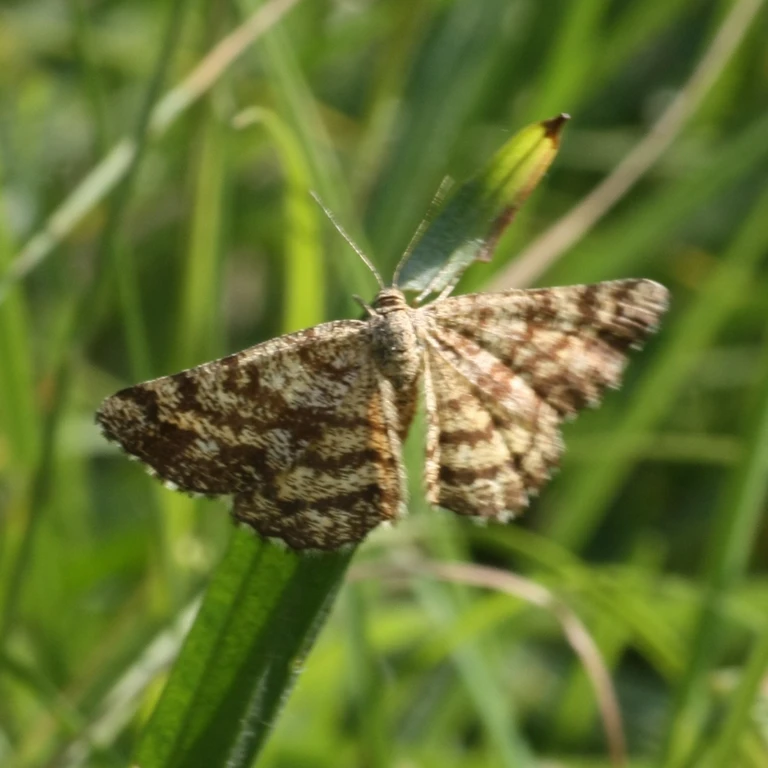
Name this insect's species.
Ematurga atomaria
